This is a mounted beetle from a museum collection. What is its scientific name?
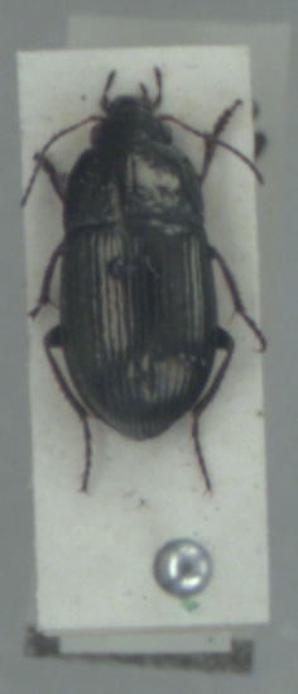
Amara convexior
